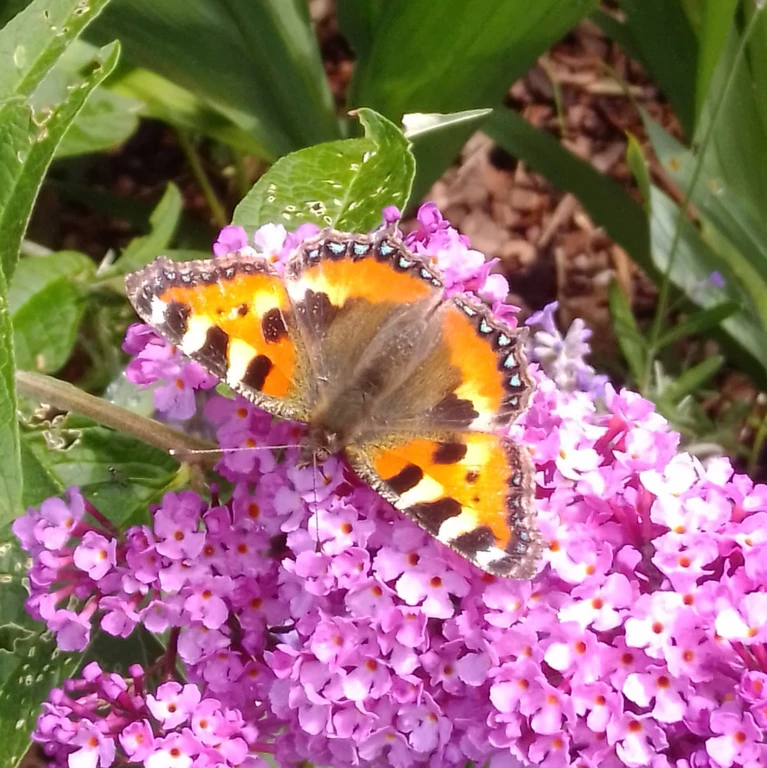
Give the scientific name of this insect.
Aglais urticae
